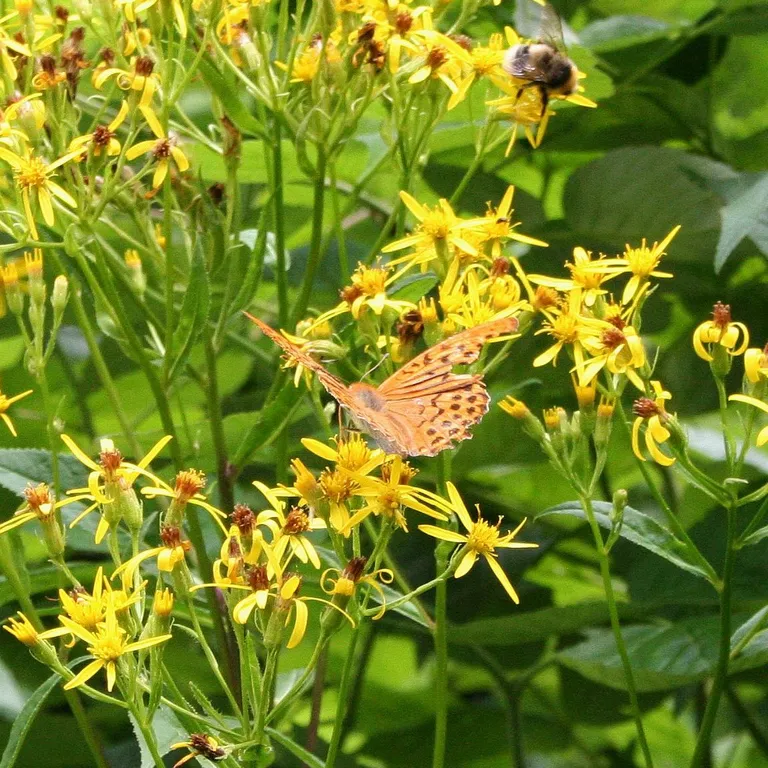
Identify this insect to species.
Argynnis paphia
